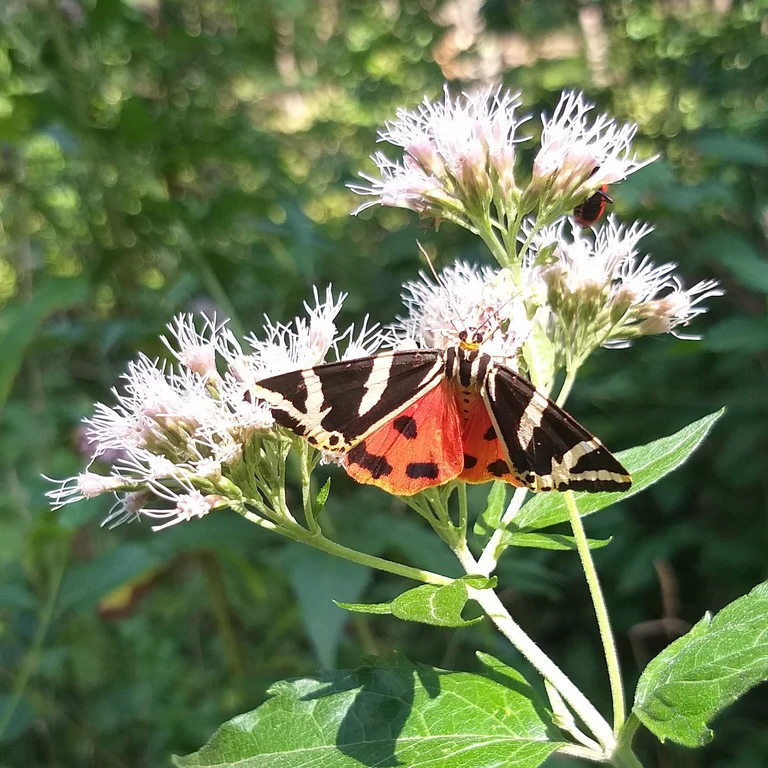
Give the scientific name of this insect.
Euplagia quadripunctaria
